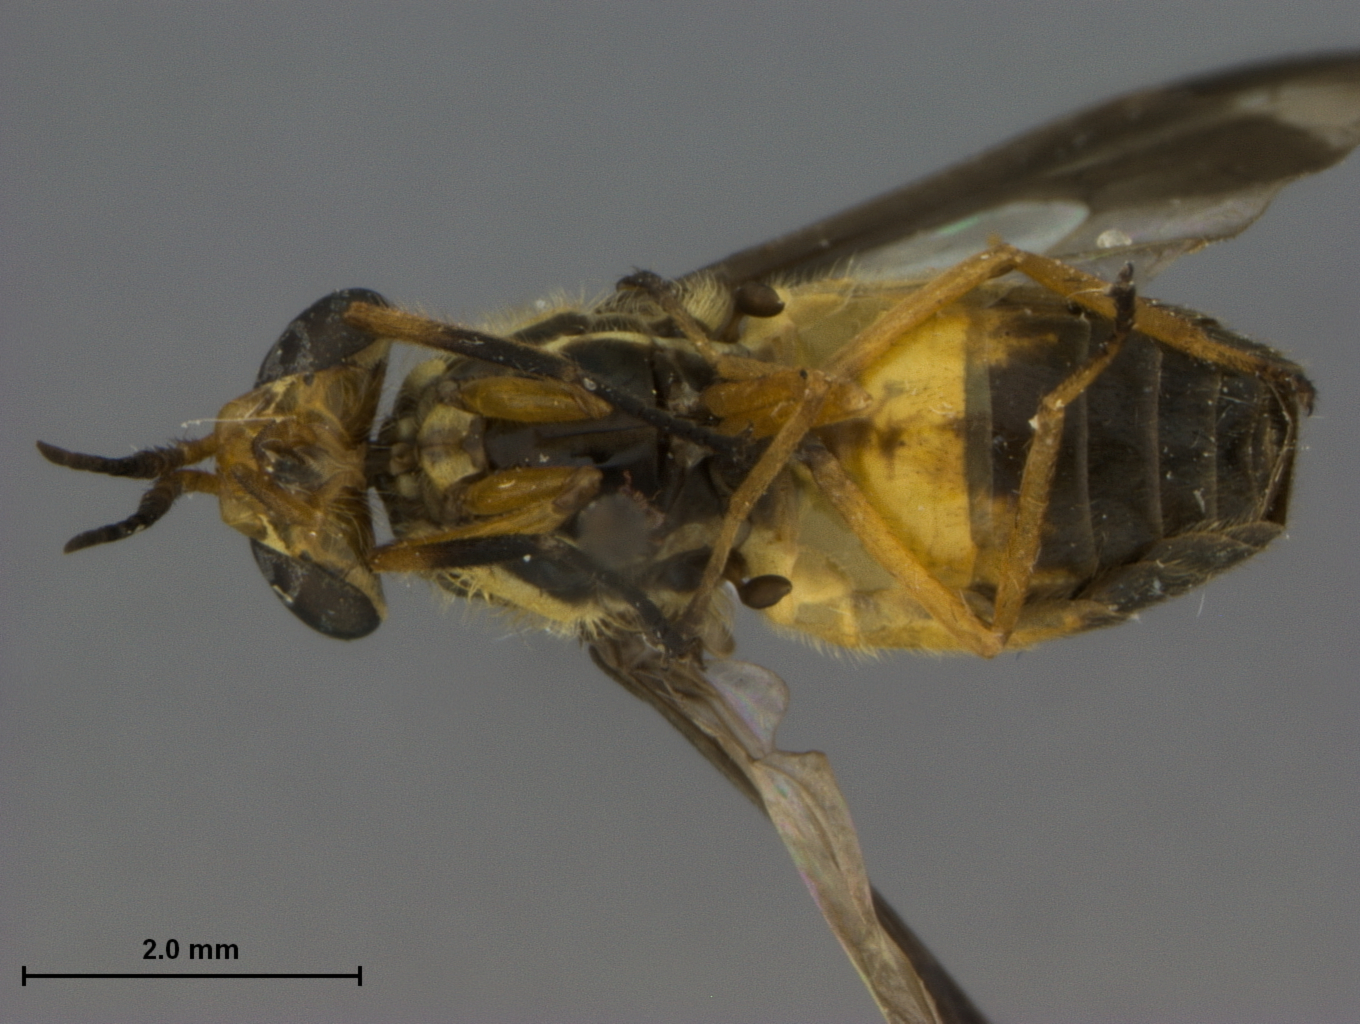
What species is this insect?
Chrysops tidwelli
